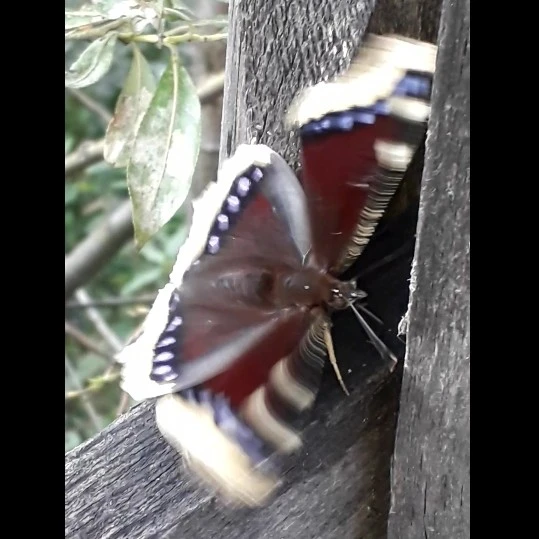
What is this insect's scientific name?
Nymphalis antiopa
